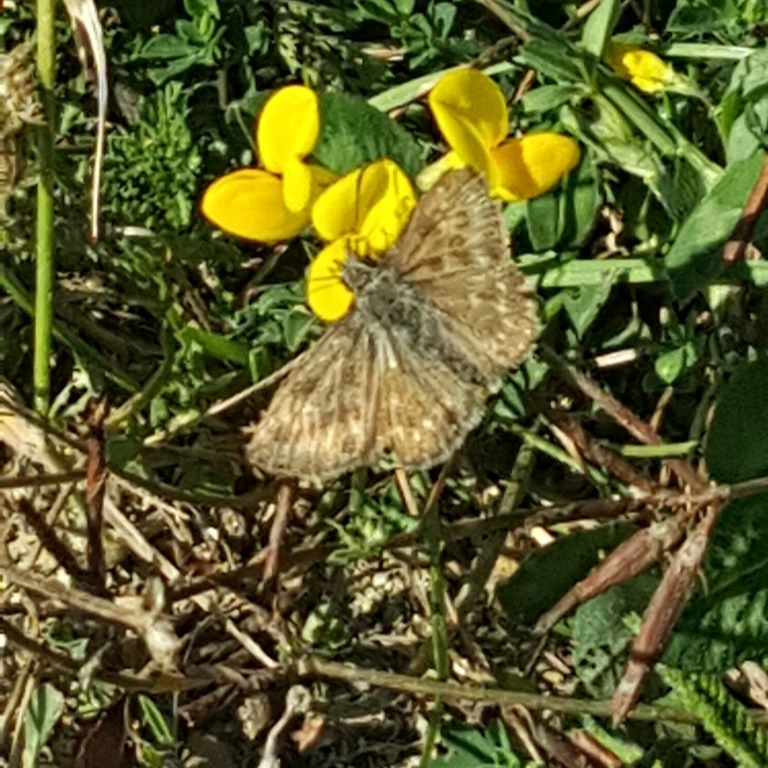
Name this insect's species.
Erynnis tages
